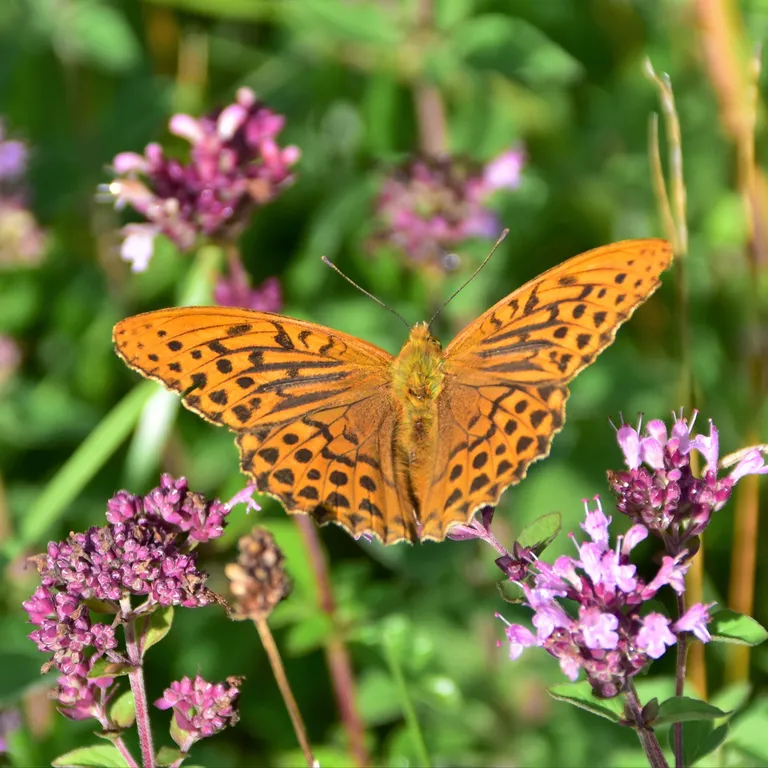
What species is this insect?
Argynnis paphia
